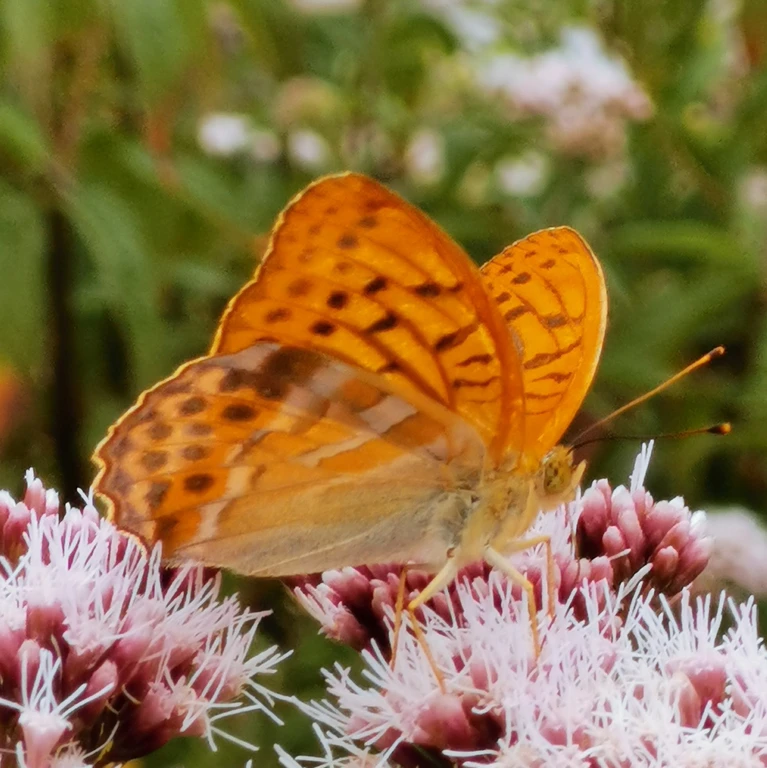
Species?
Argynnis paphia
